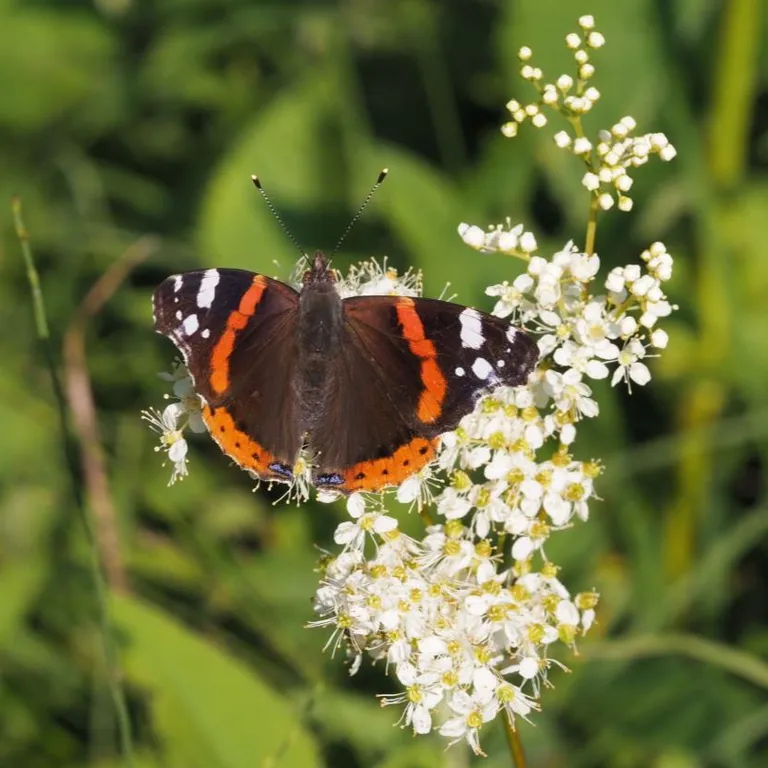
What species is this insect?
Vanessa atalanta
